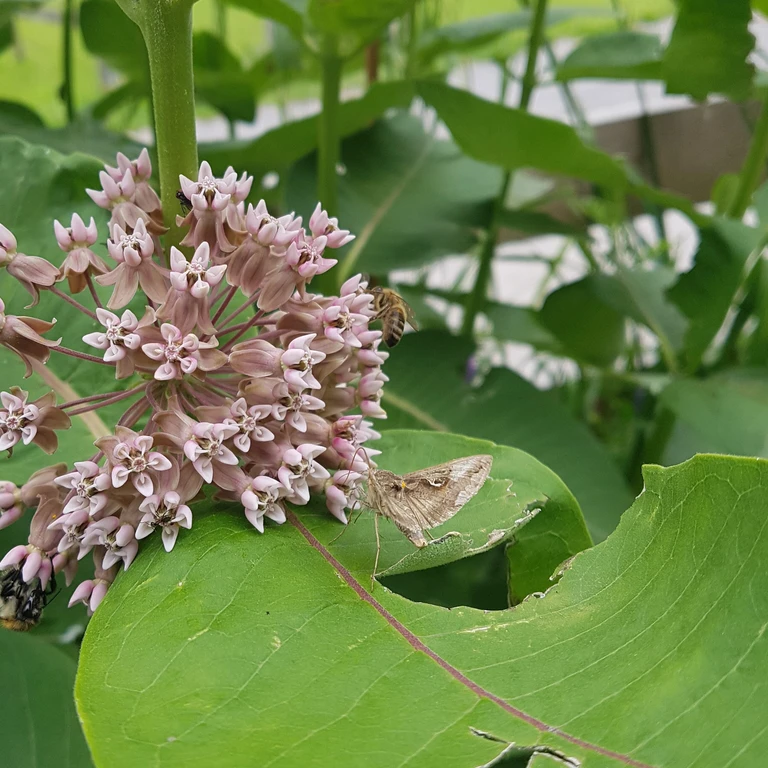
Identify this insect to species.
Autographa gamma
